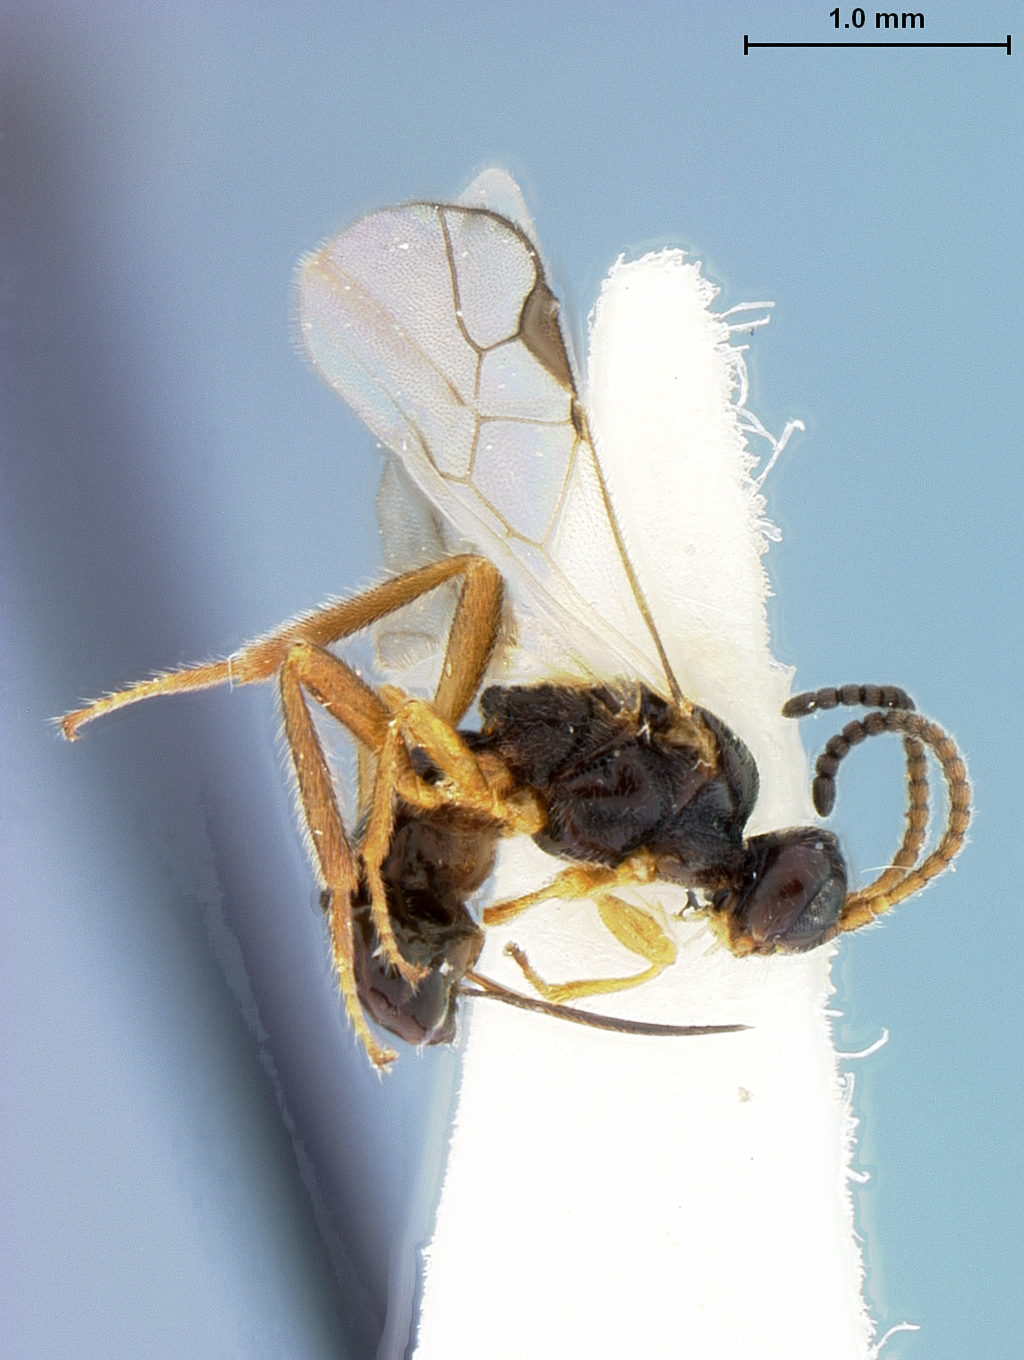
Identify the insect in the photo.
Blacus caduceus
